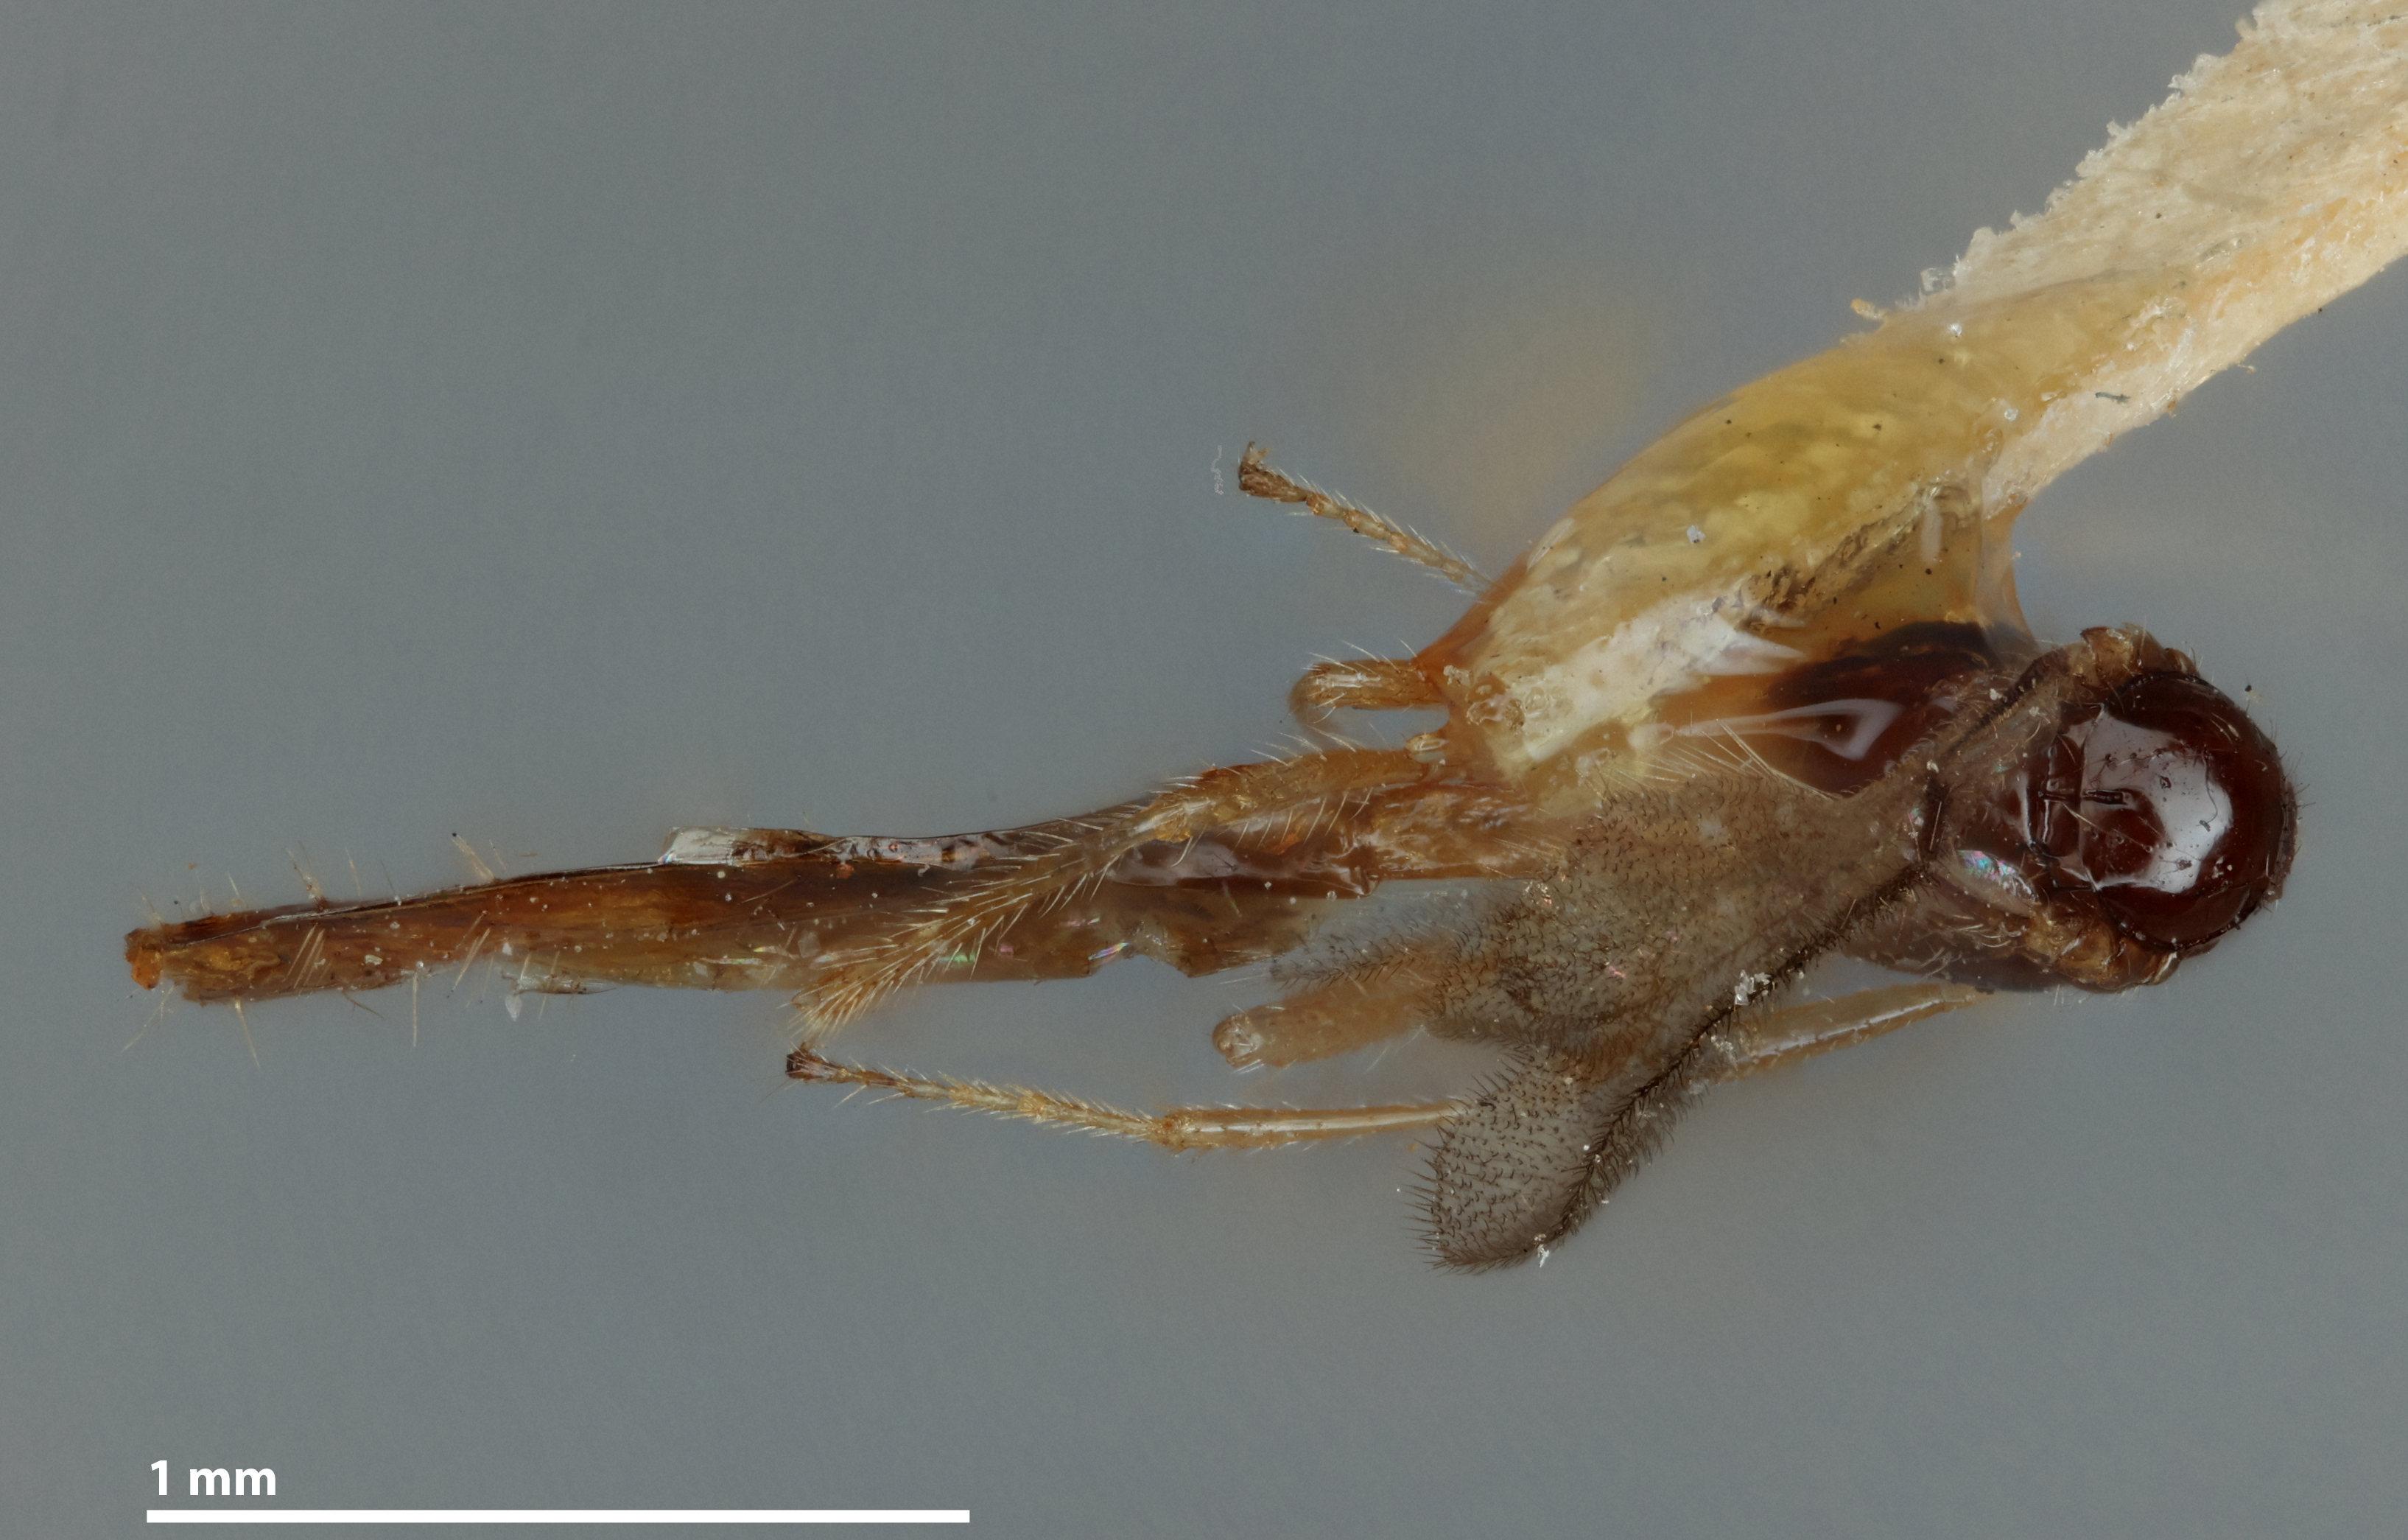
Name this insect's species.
Aspilota foliformis
